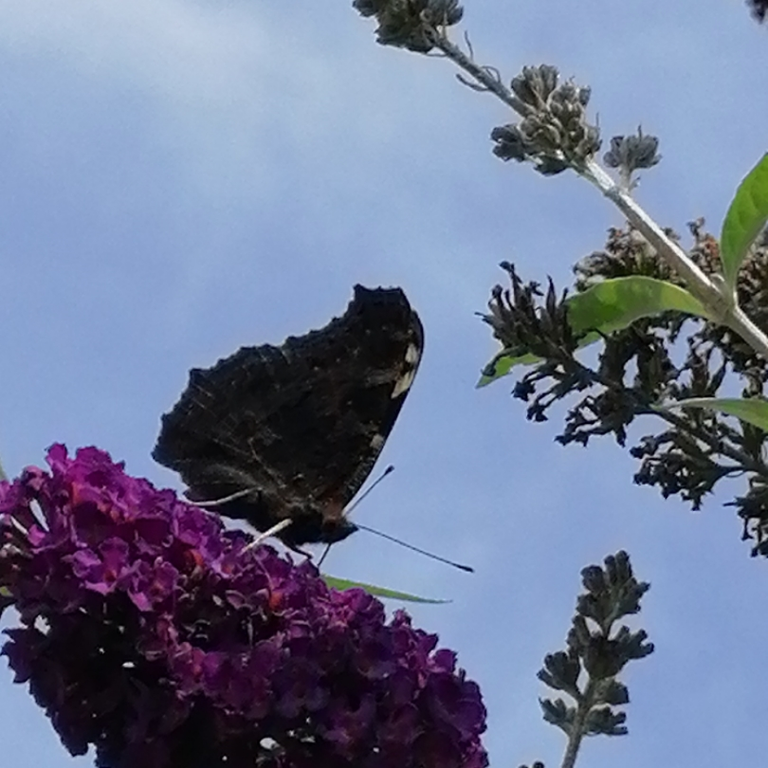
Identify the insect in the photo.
Aglais io
